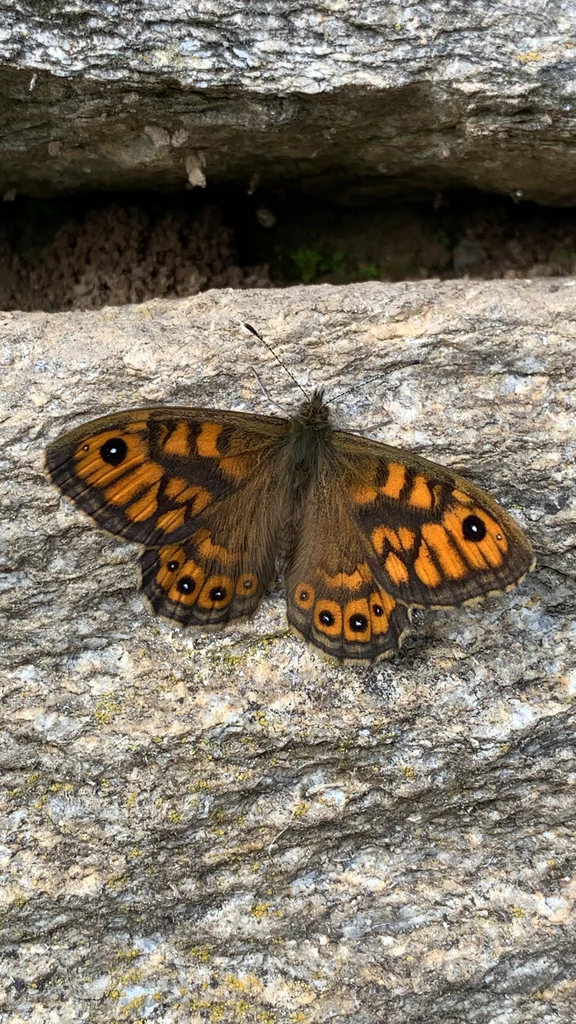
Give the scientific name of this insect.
Lasiommata megera (also Pararge megera)
